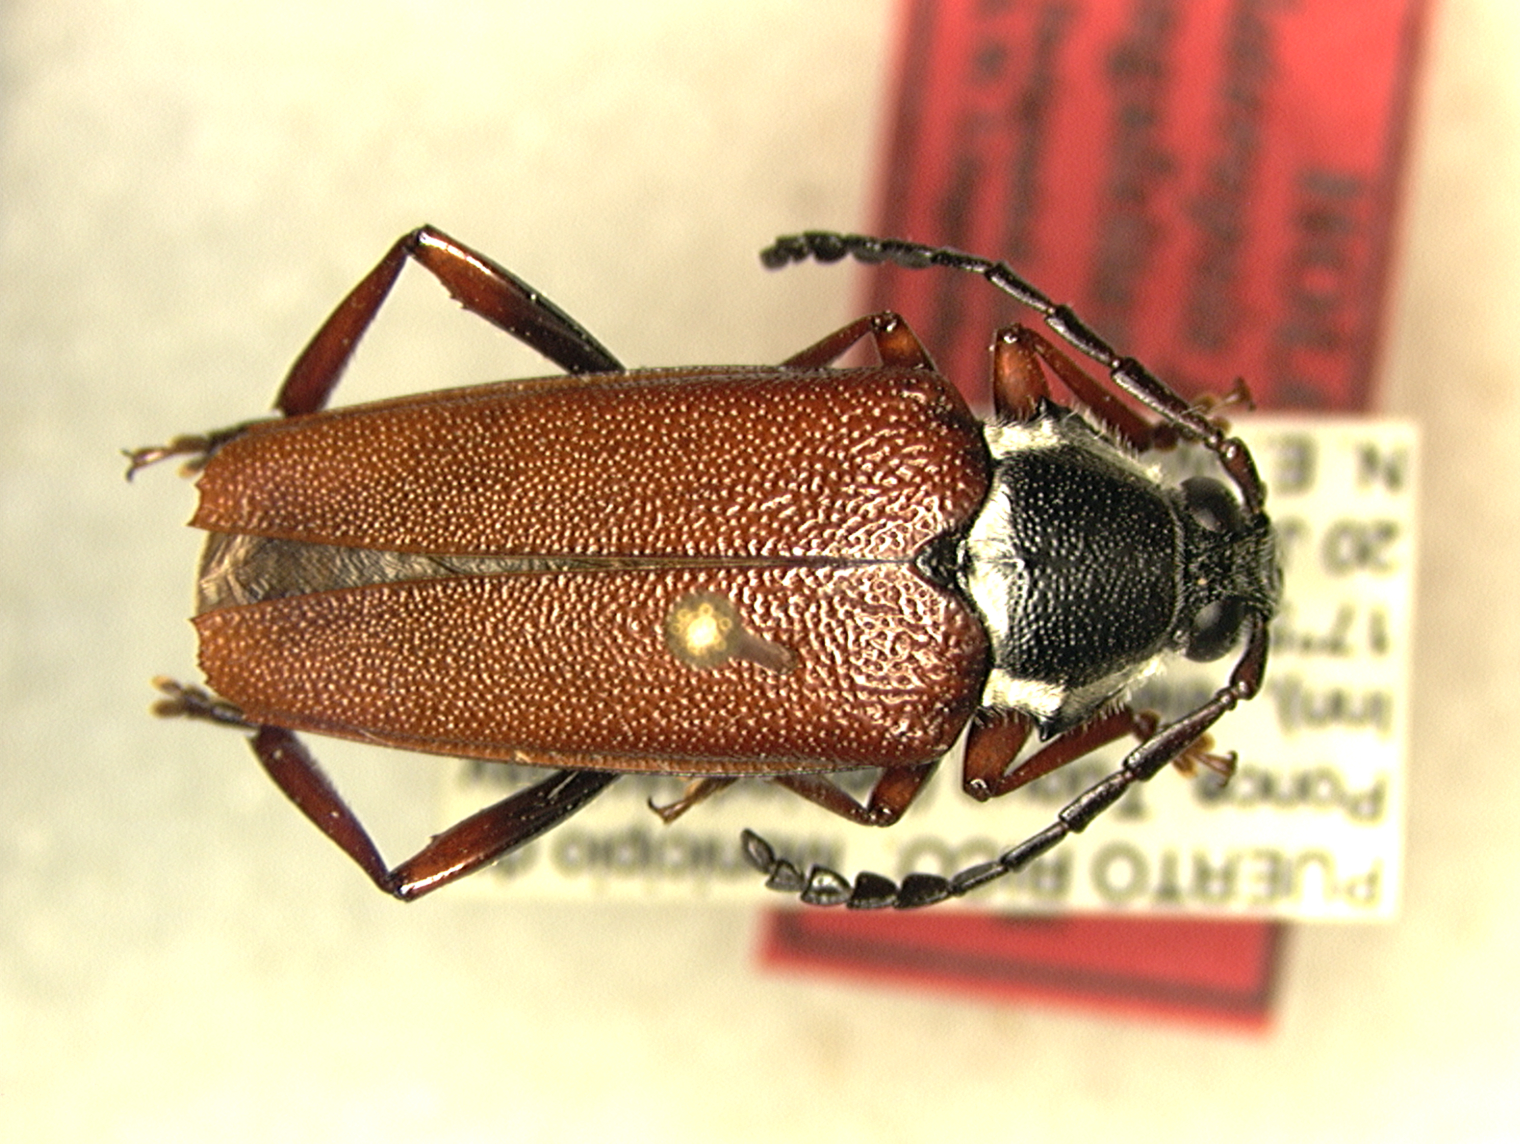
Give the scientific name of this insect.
Elateropsis julio
